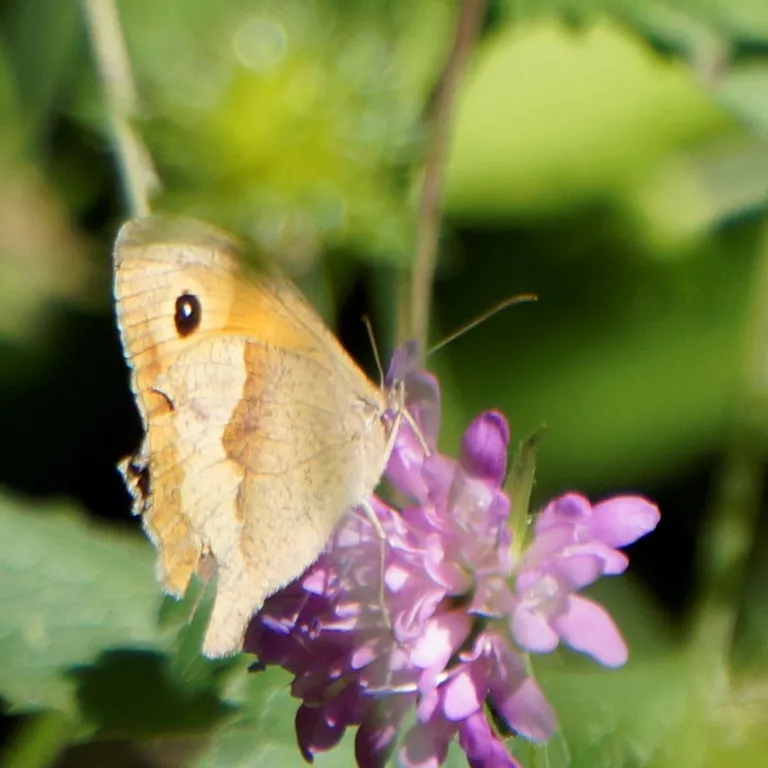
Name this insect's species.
Maniola jurtina
